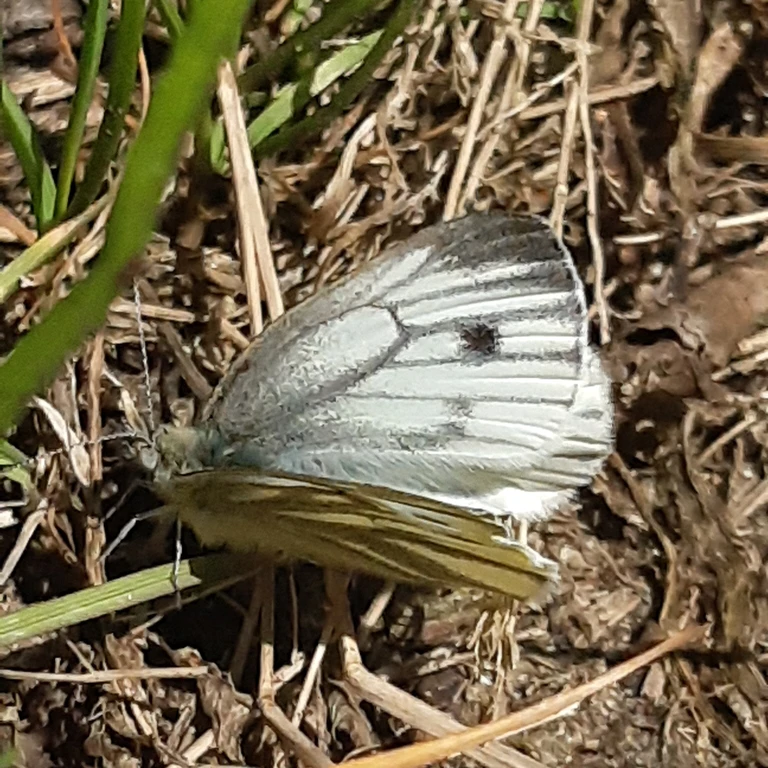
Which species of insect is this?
Pieris napi
